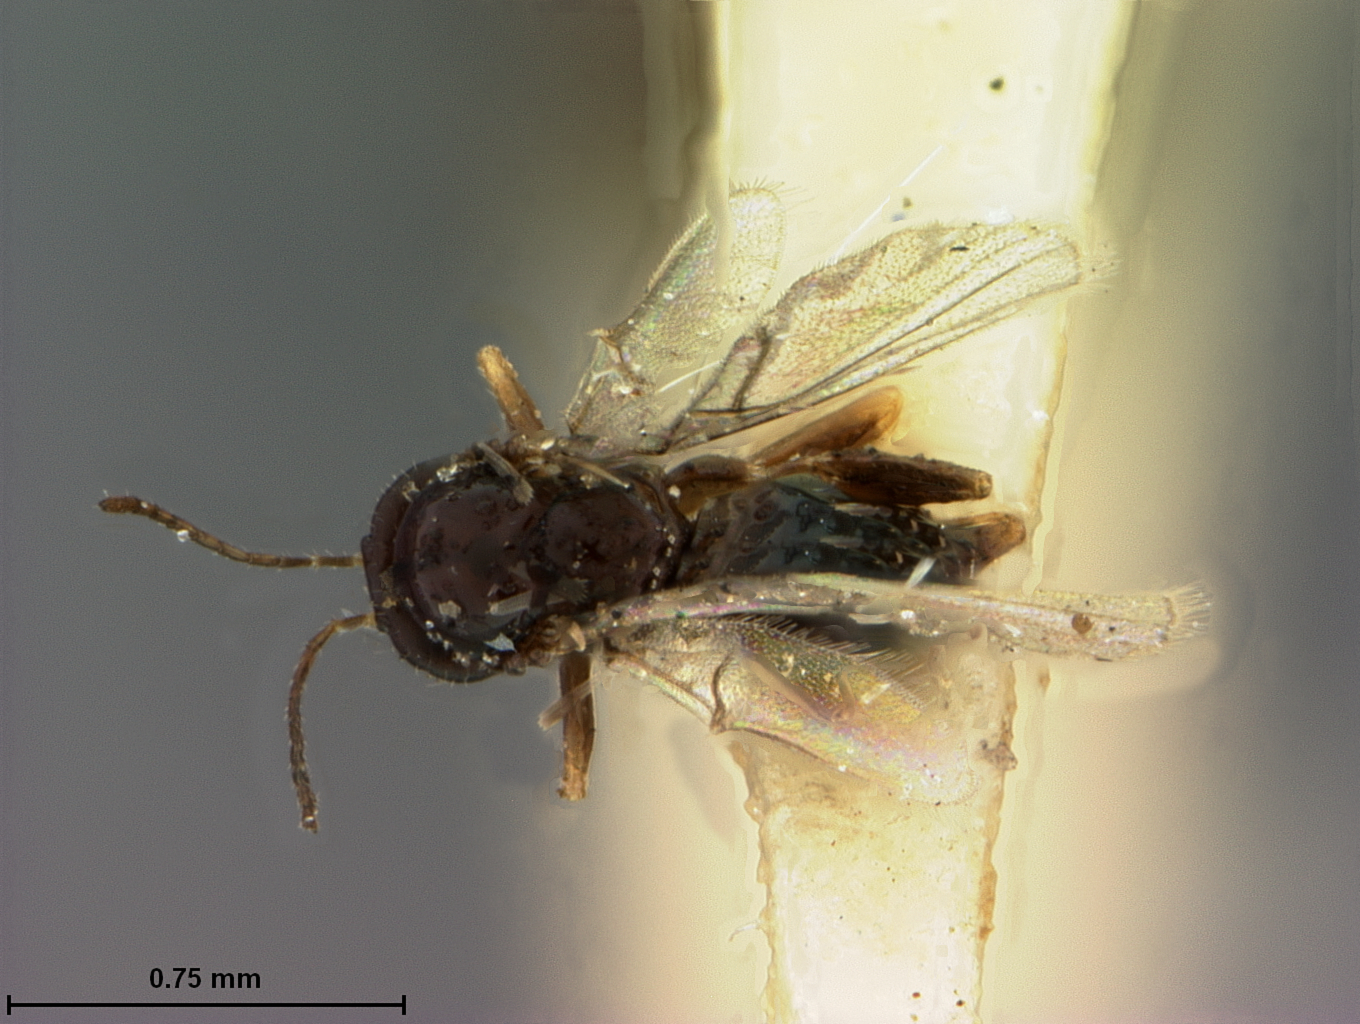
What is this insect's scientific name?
Neuroterus vernus
